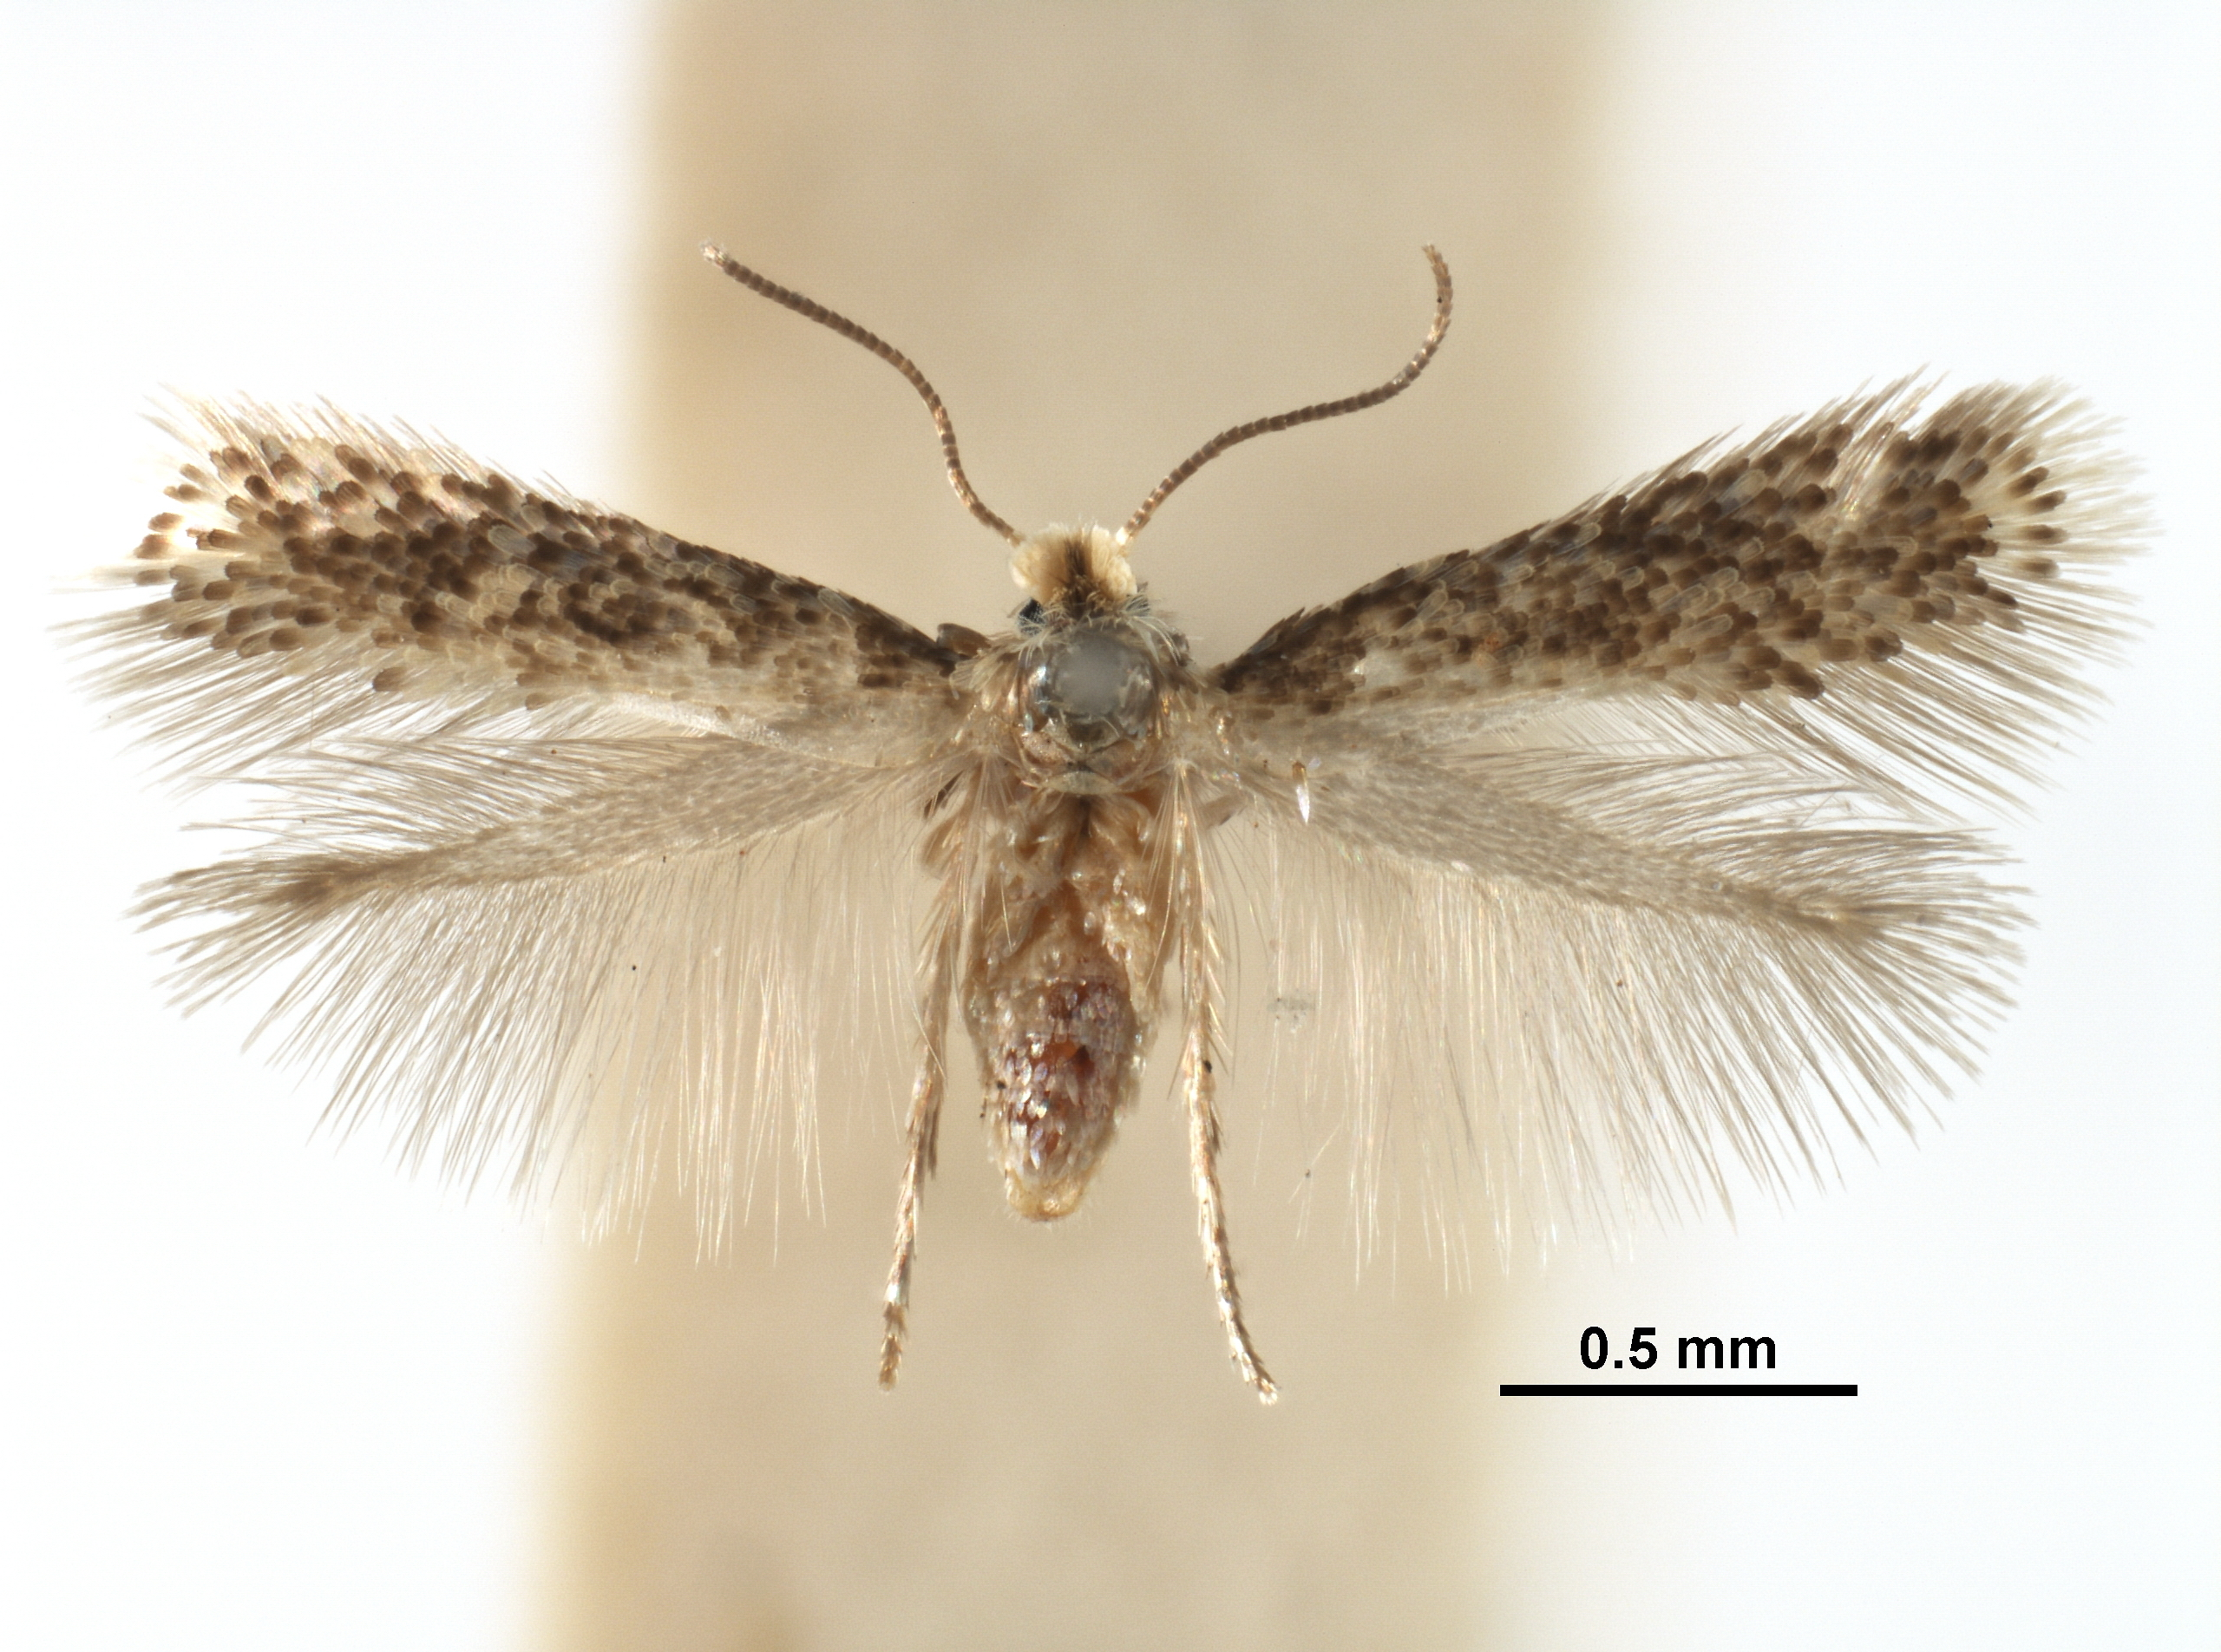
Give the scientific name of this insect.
Muhabbetana royenicola
